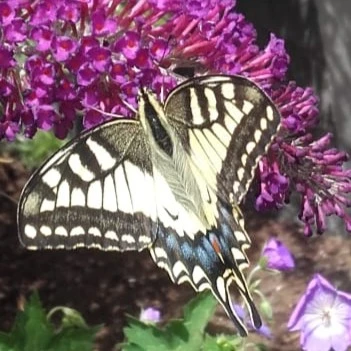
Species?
Papilio machaon
